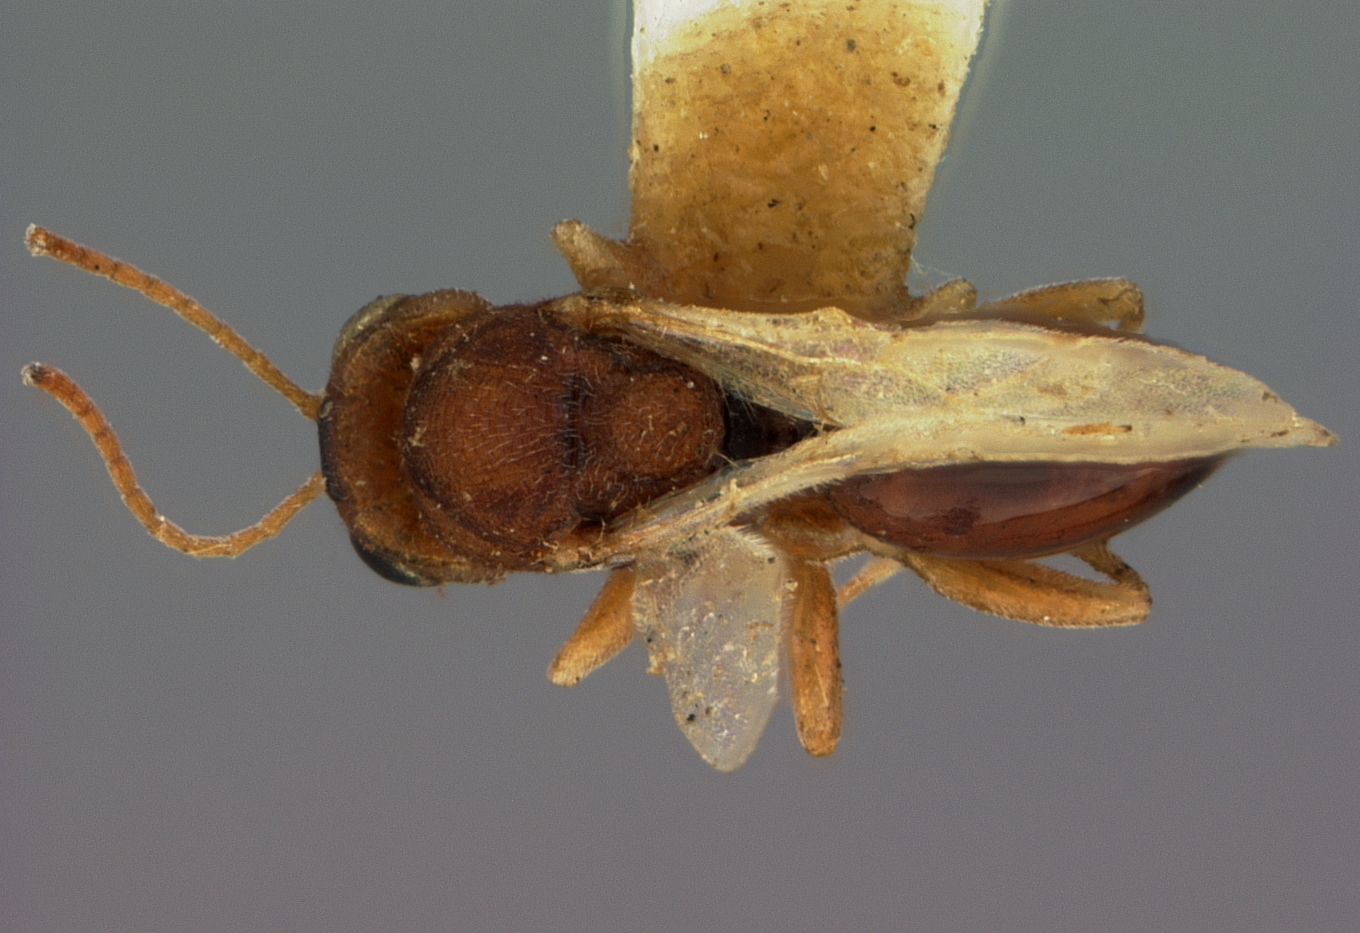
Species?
Synergus medullae
